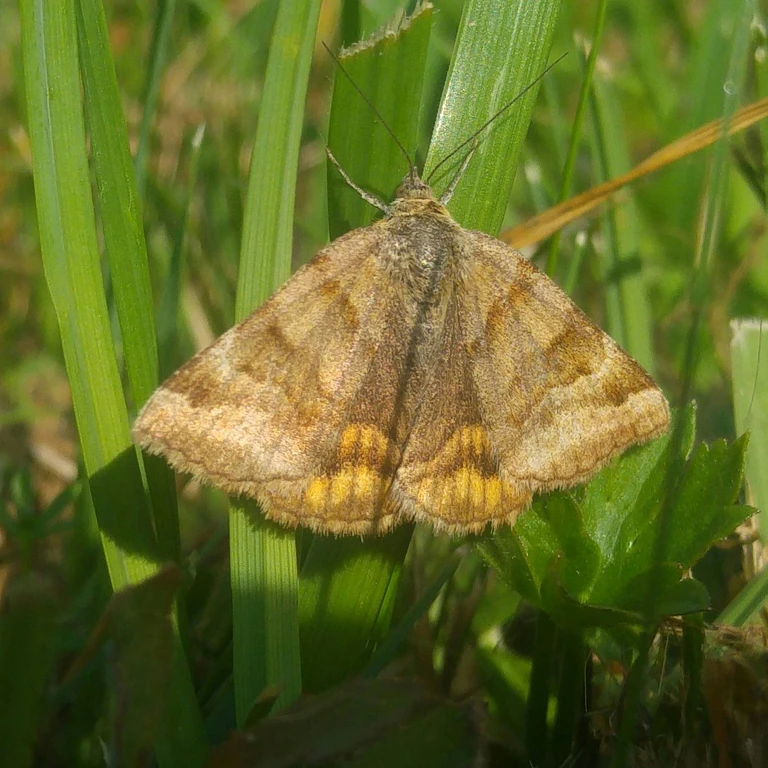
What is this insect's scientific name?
Euclidia glyphica
